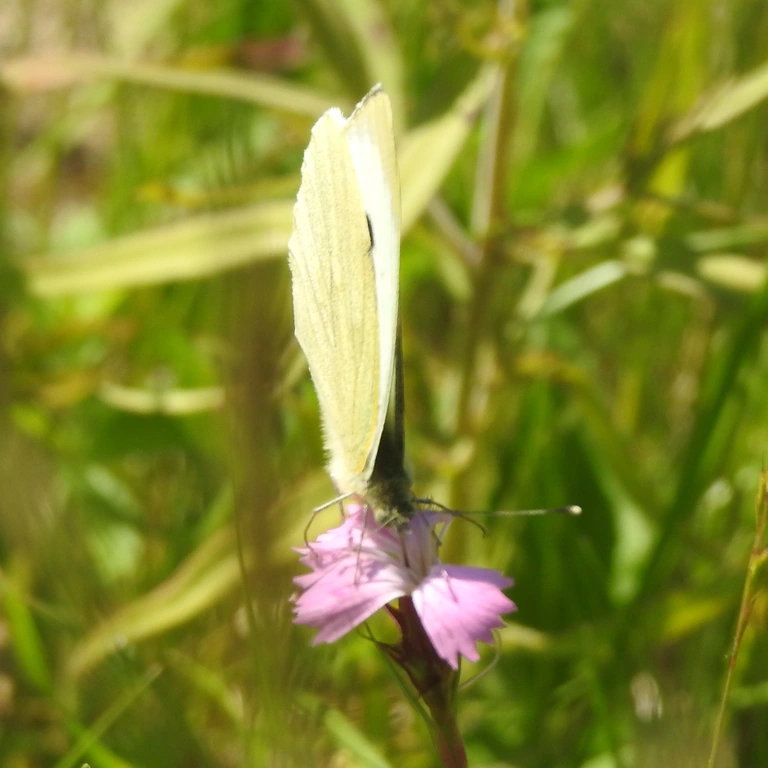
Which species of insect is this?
Pieris brassicae
